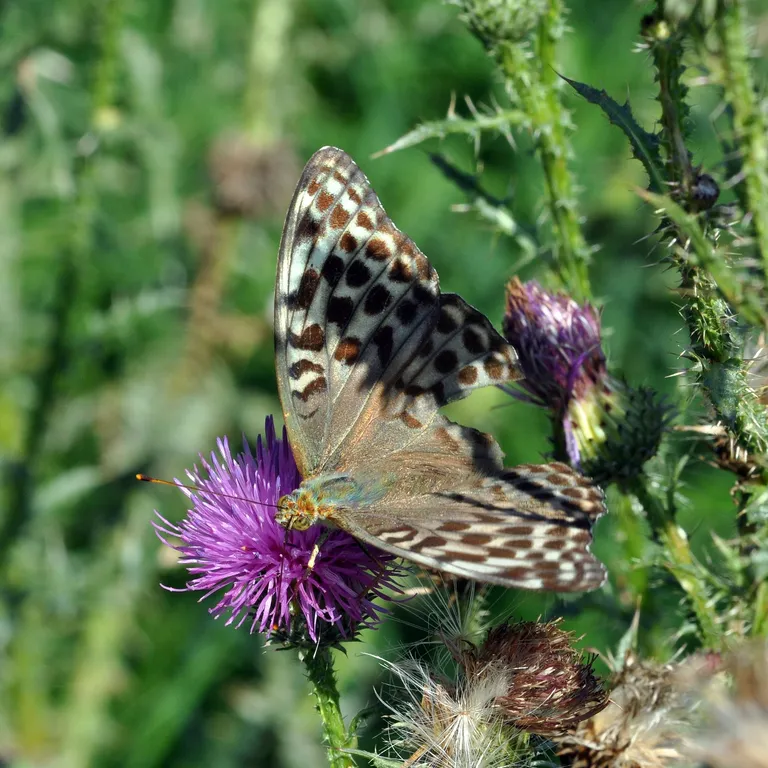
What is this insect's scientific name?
Argynnis paphia
